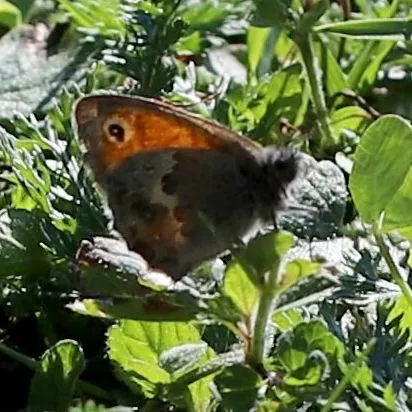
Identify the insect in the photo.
Coenonympha pamphilus
